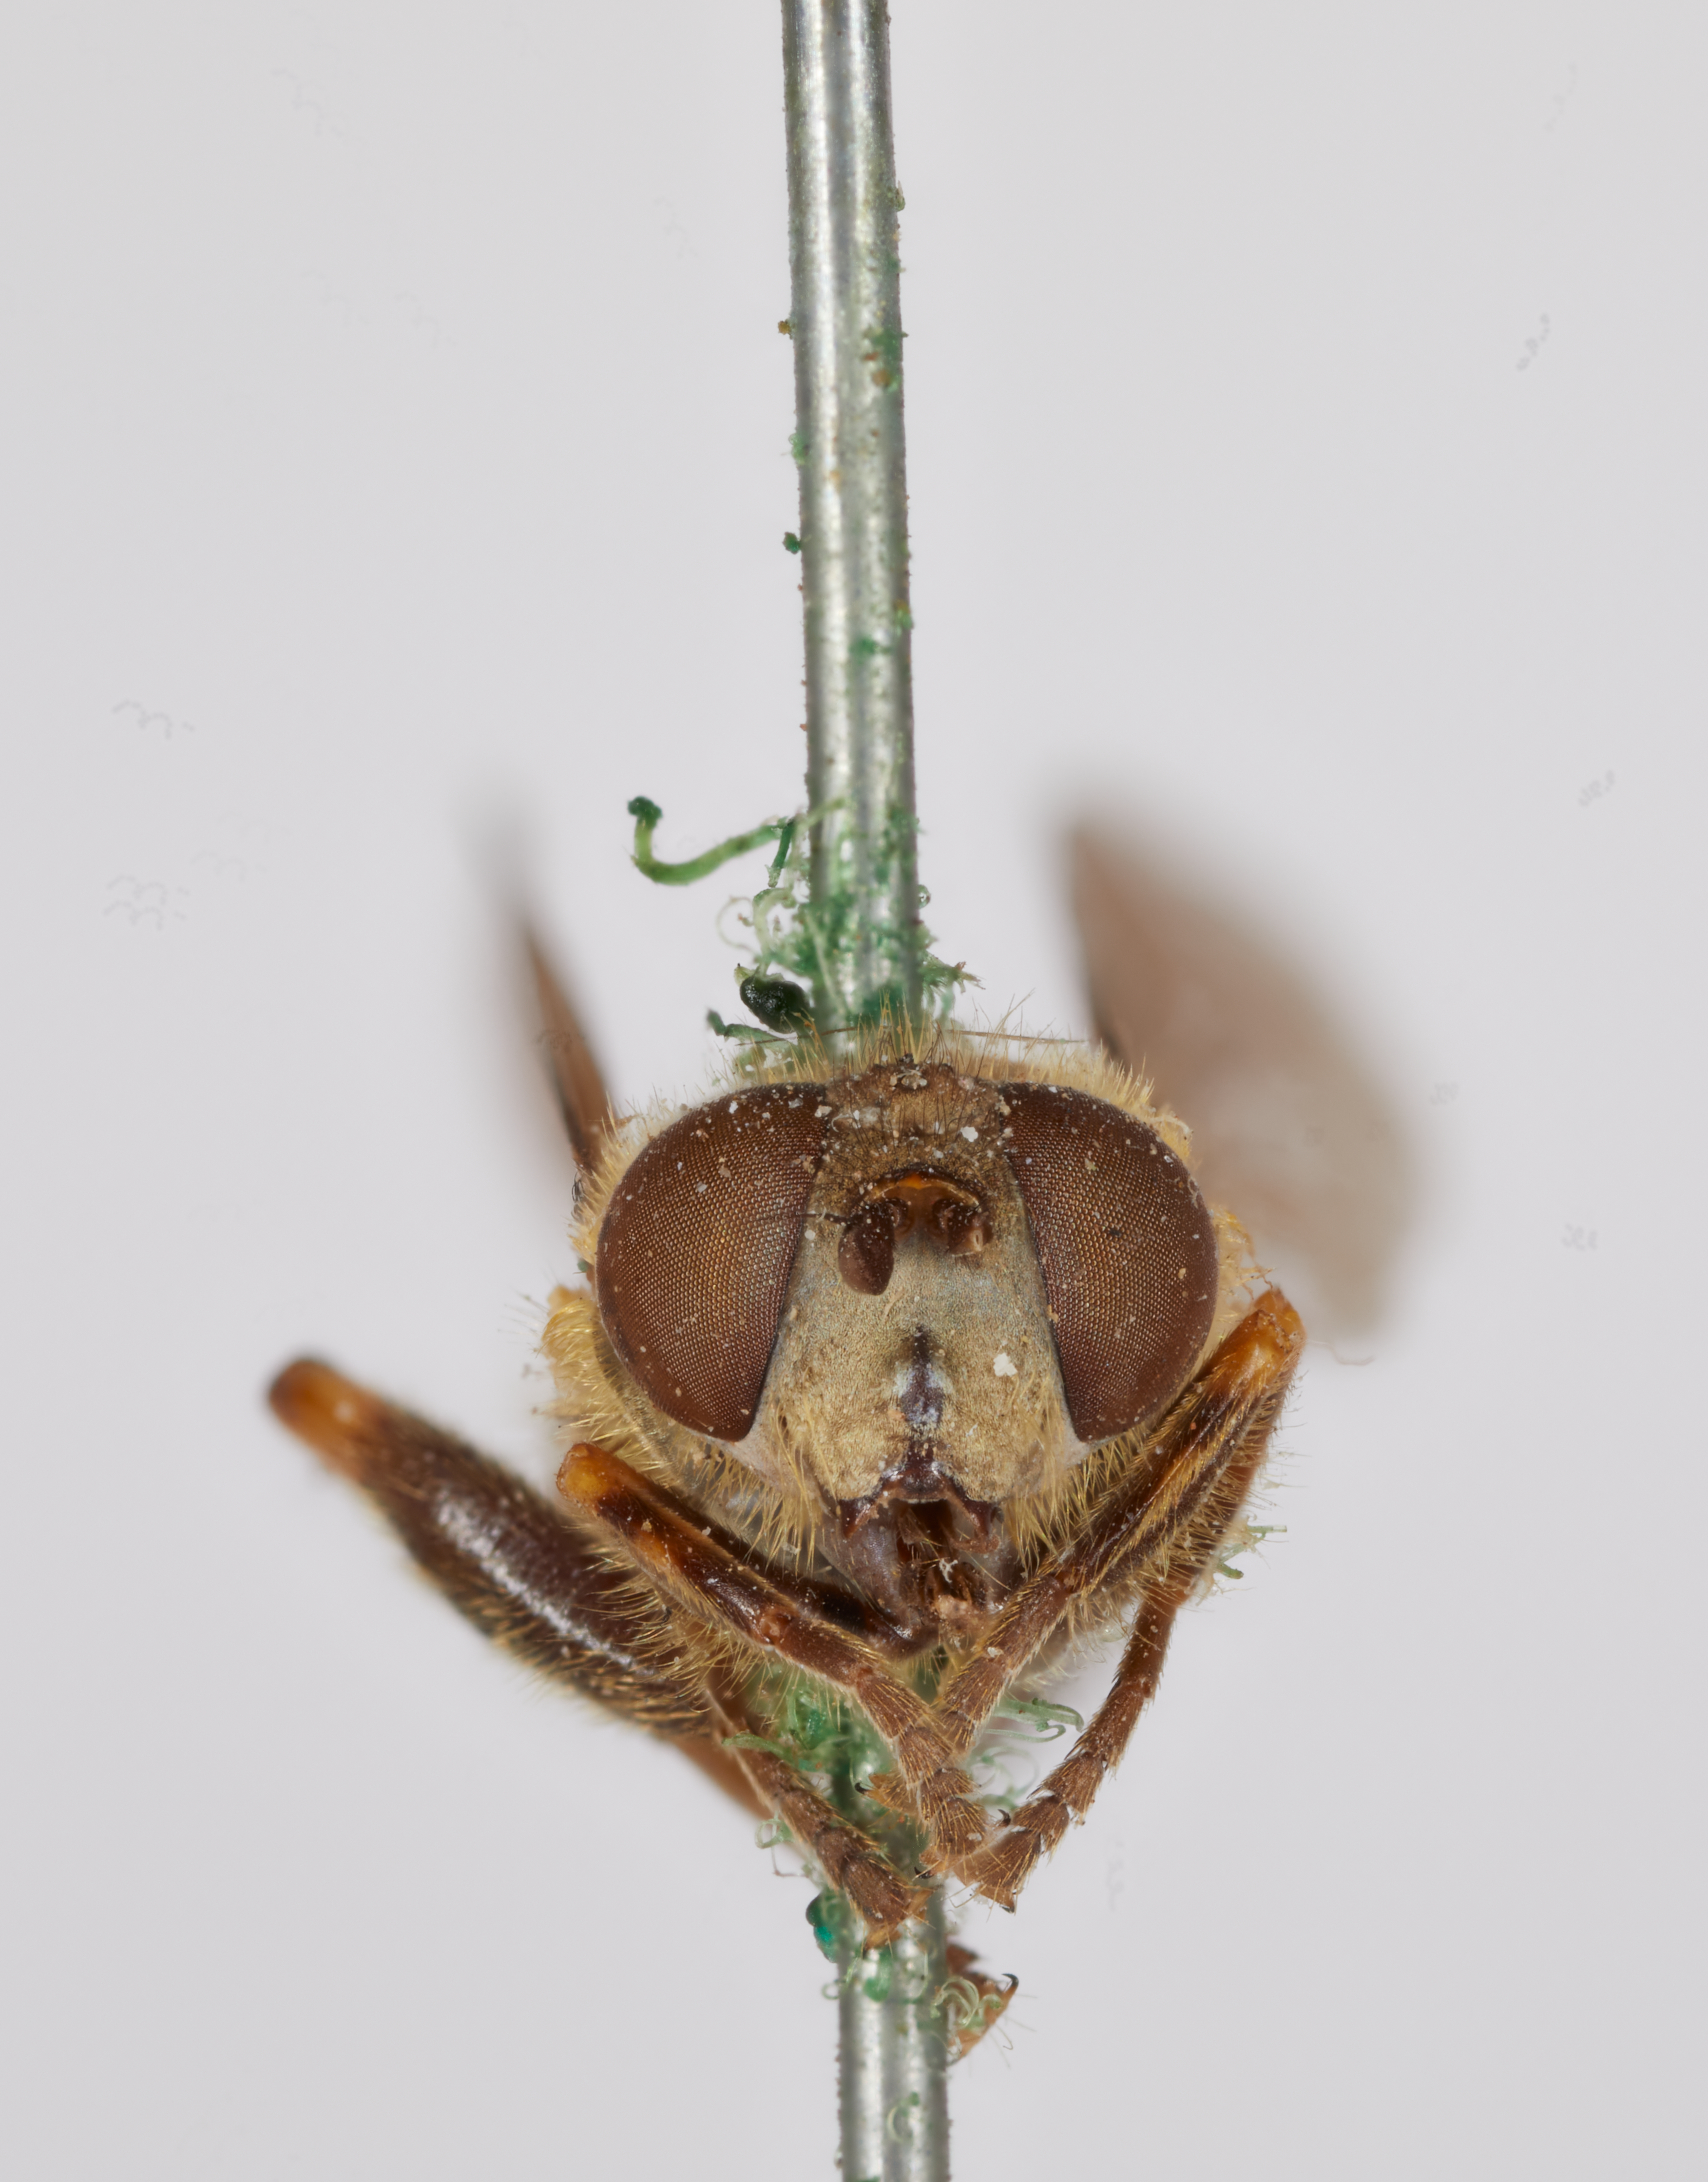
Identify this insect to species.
Helophilus modestus
